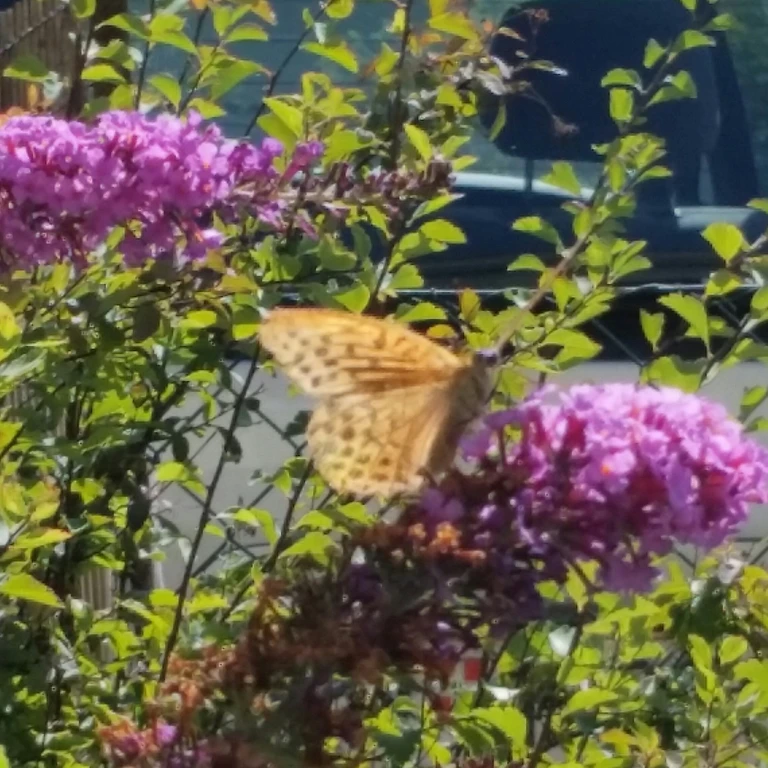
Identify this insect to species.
Argynnis paphia
